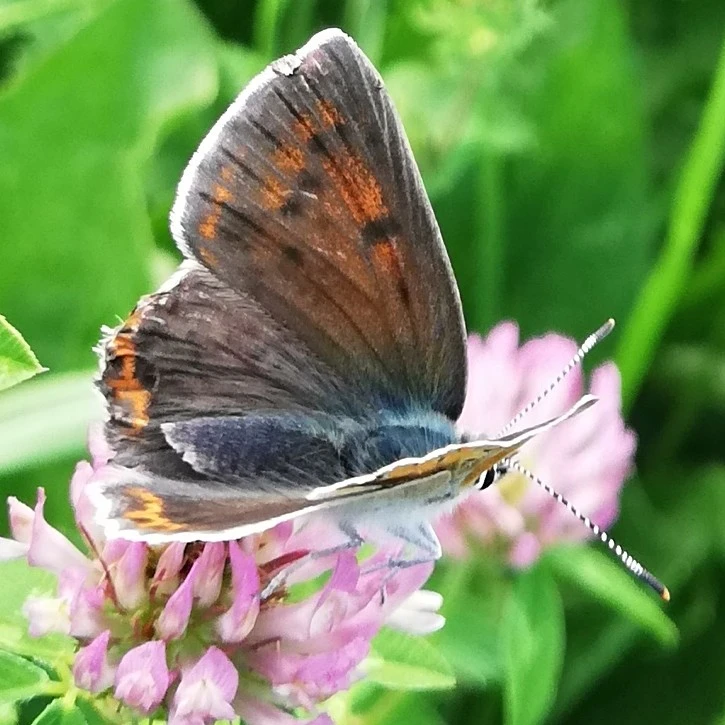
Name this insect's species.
Lycaena hippothoe (also Palaeochrysophanus hippothoe)
